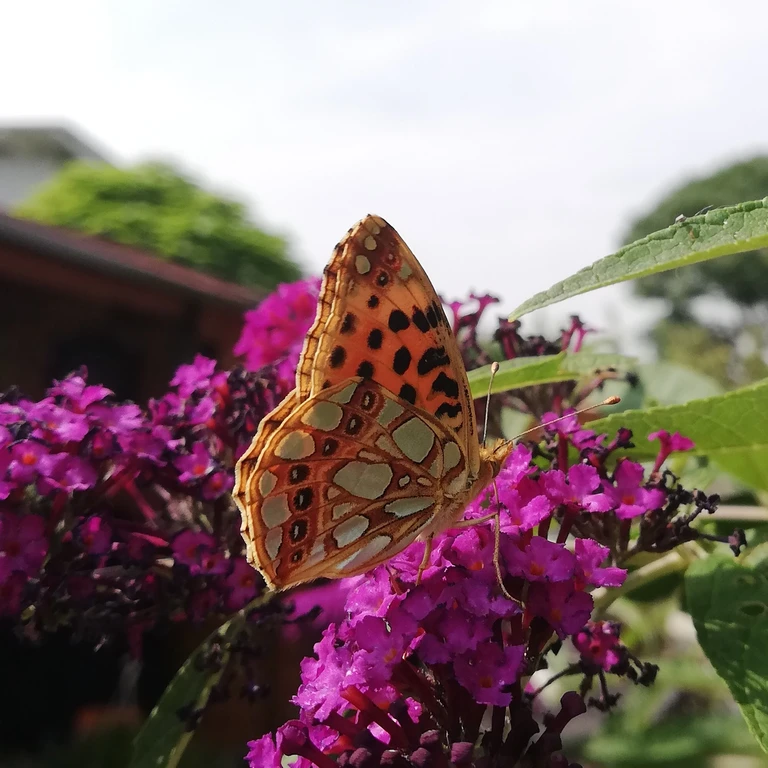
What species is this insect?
Issoria lathonia
